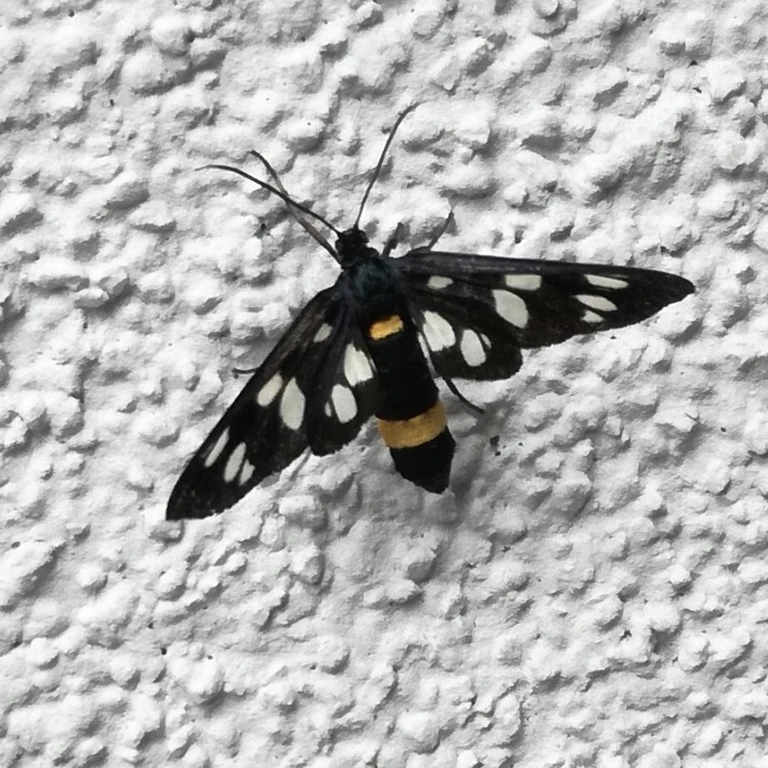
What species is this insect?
Amata phegea
